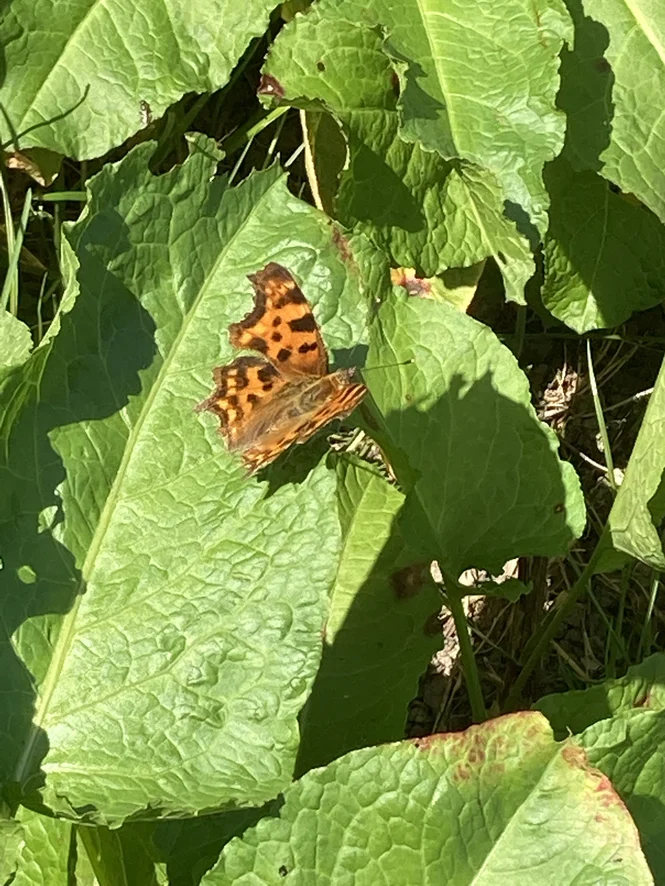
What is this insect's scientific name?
Polygonia c-album
